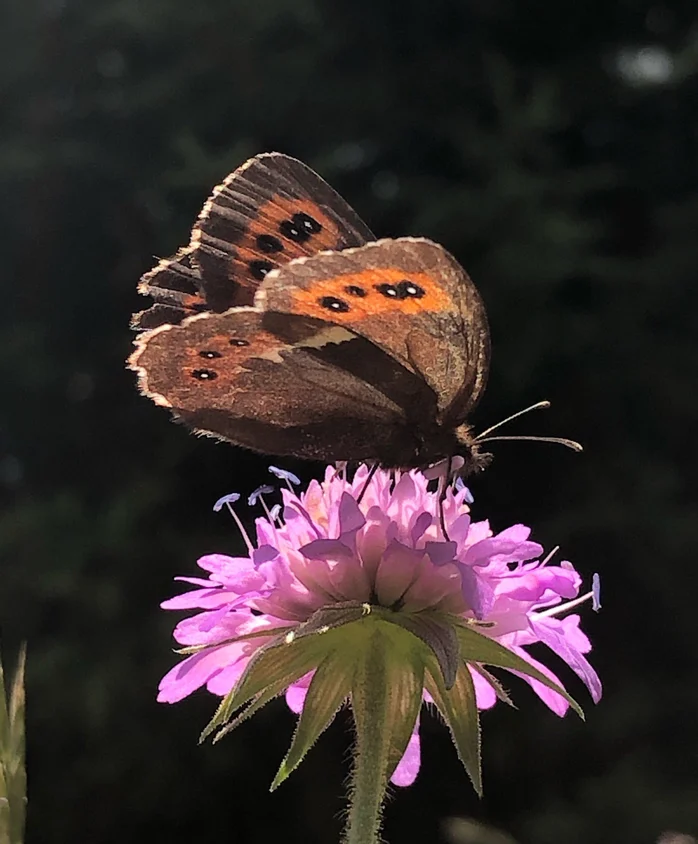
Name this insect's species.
Erebia ligea
